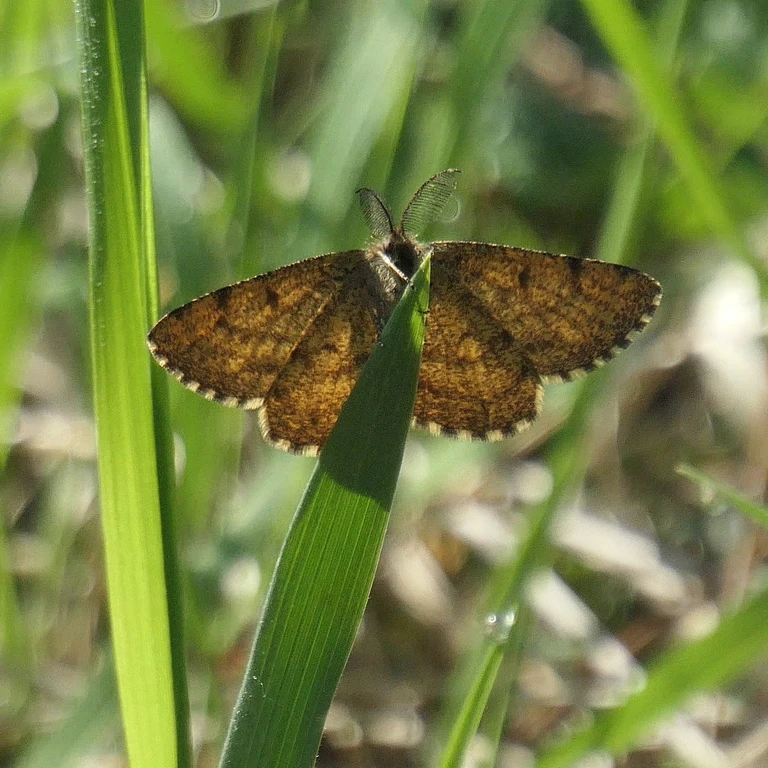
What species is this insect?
Ematurga atomaria
